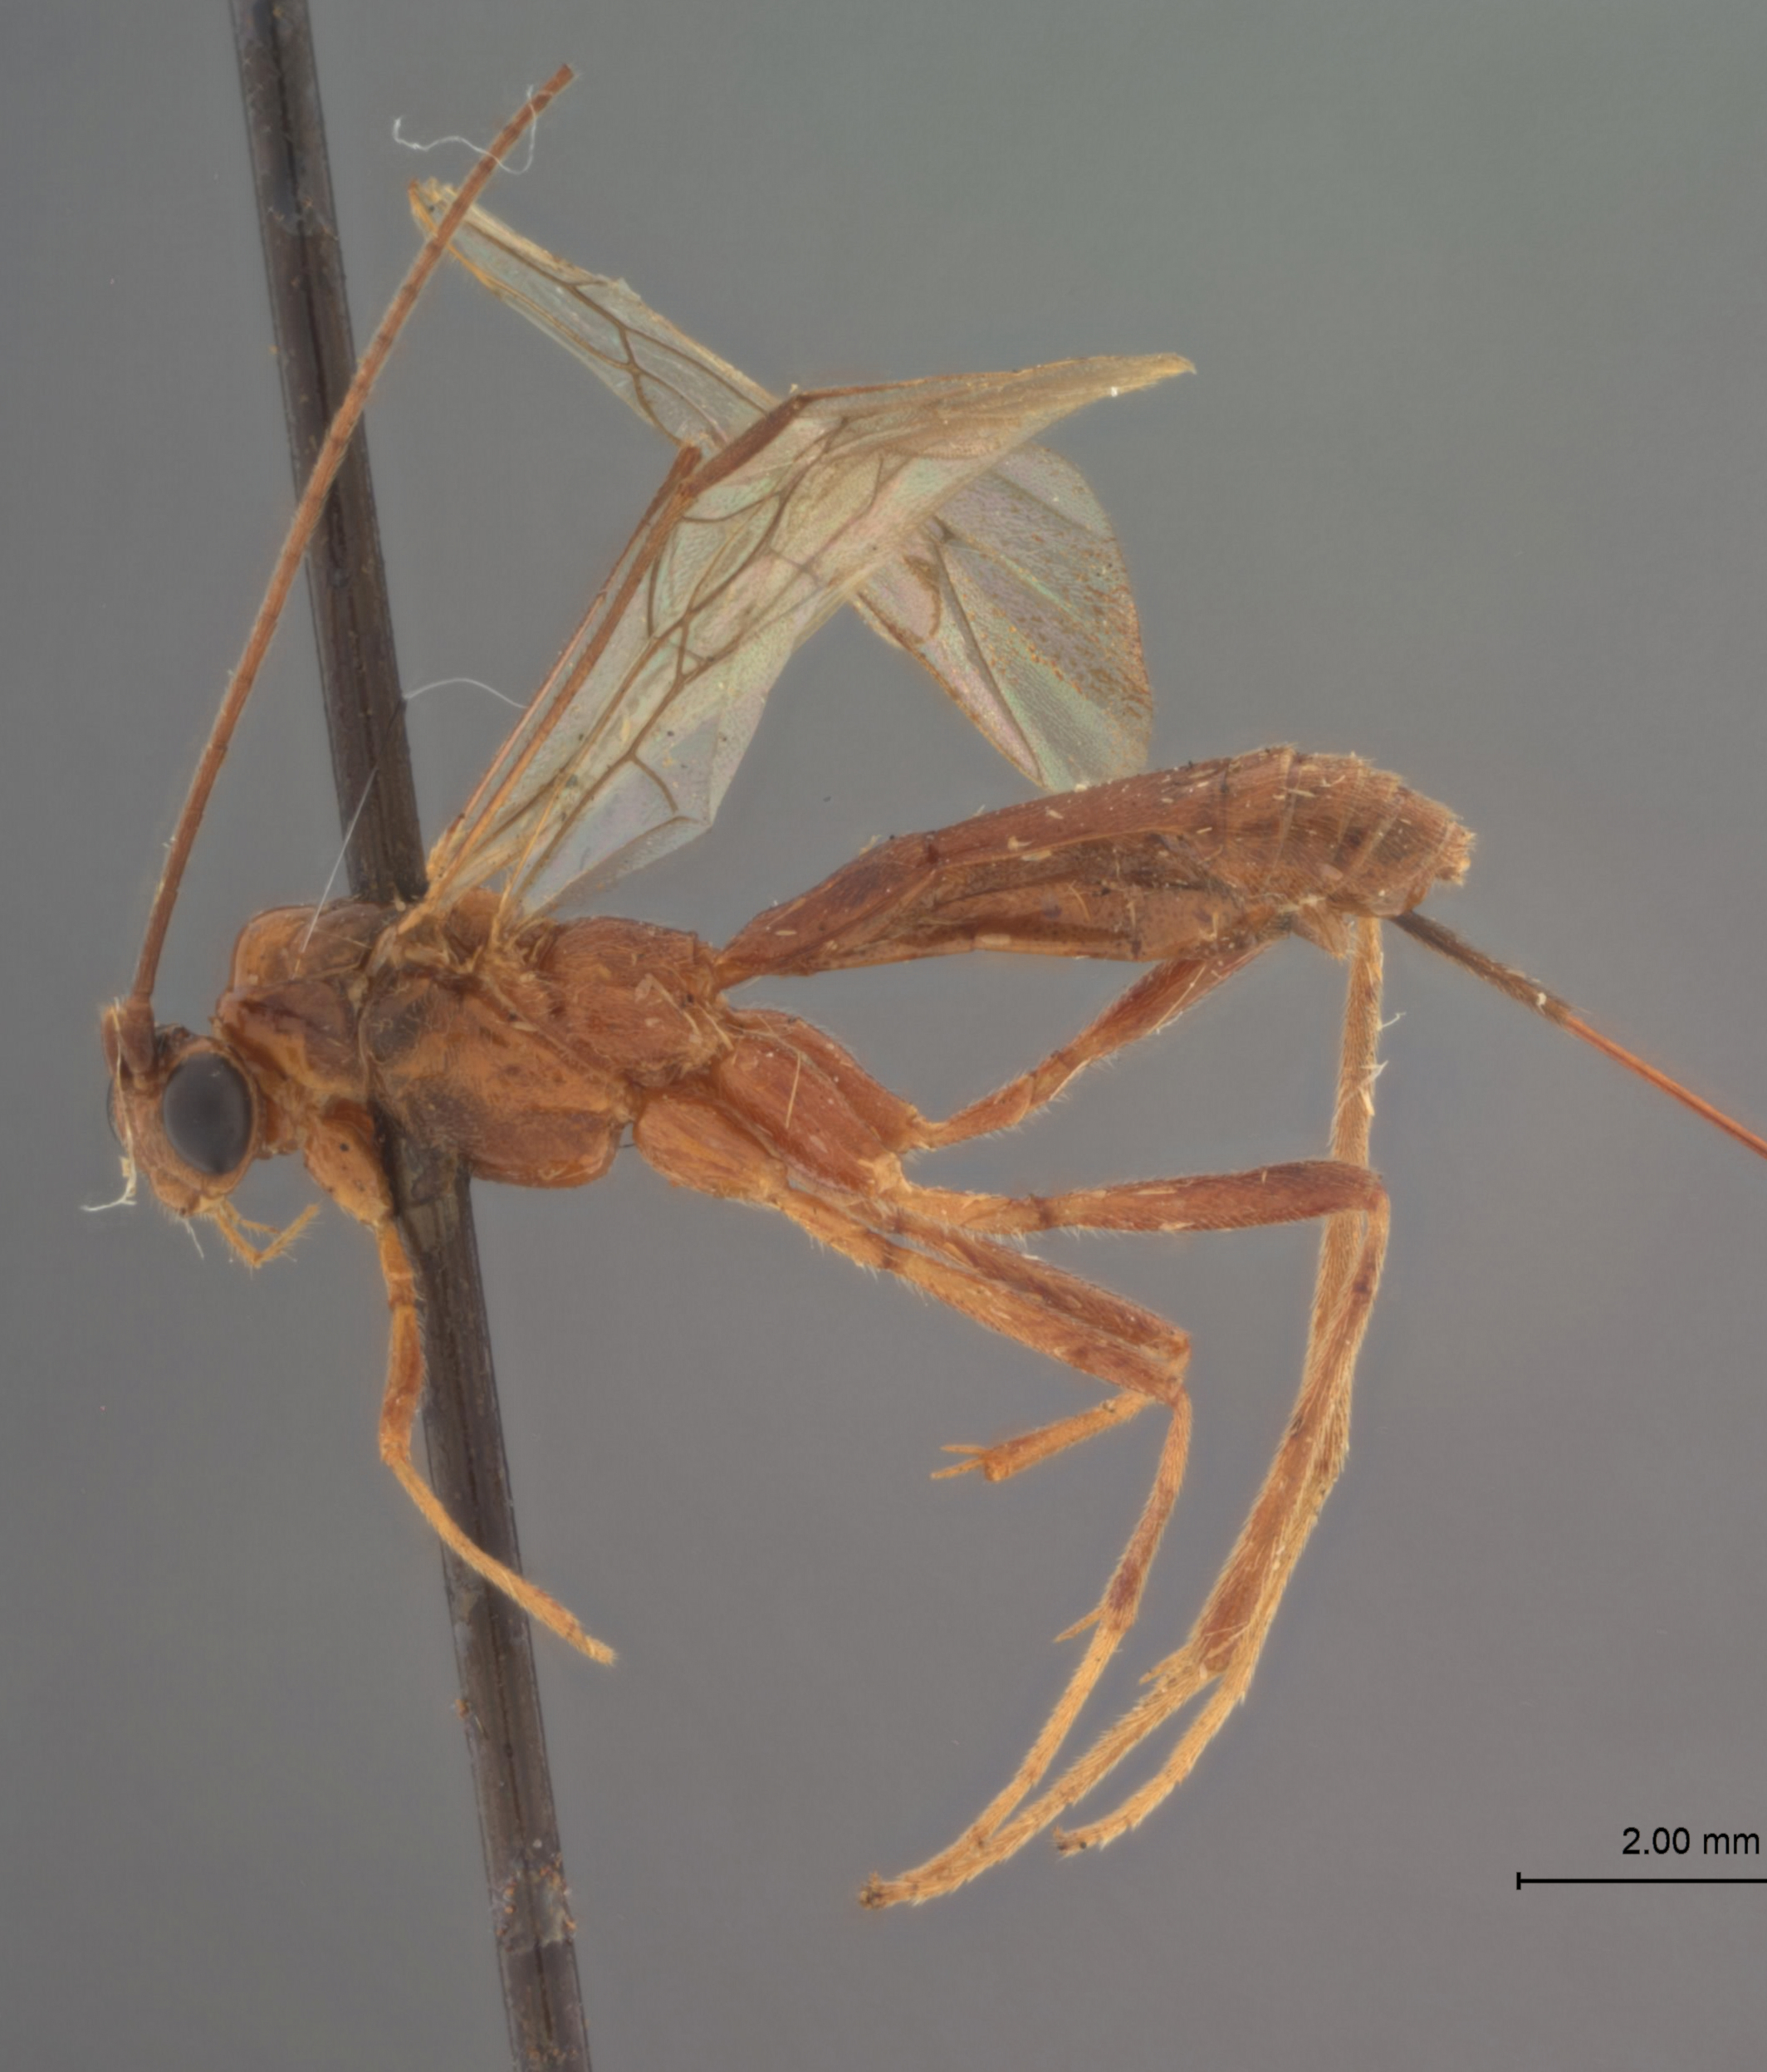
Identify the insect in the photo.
Macrocentrus cerasivoranas
